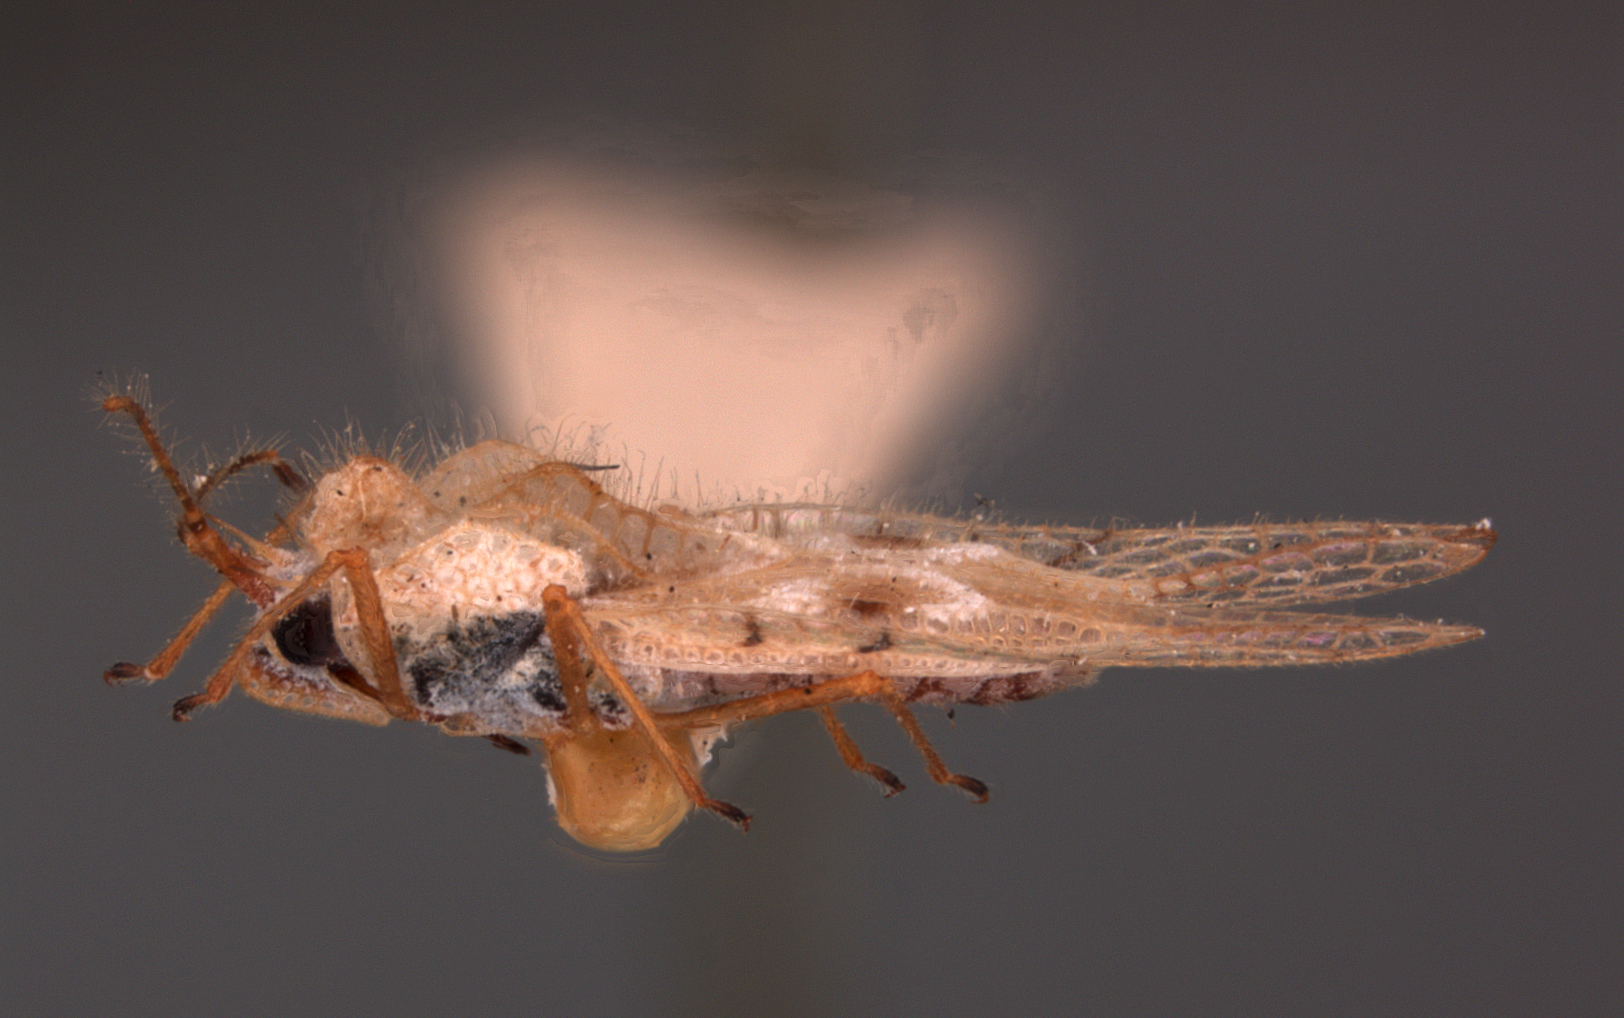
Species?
Gargaphia mexicana
